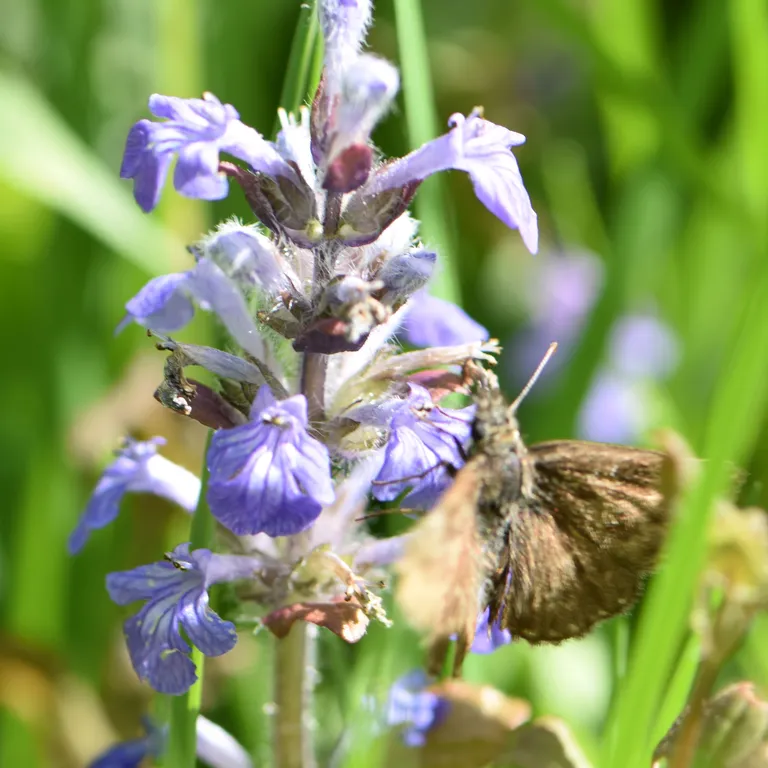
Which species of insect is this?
Erynnis tages
